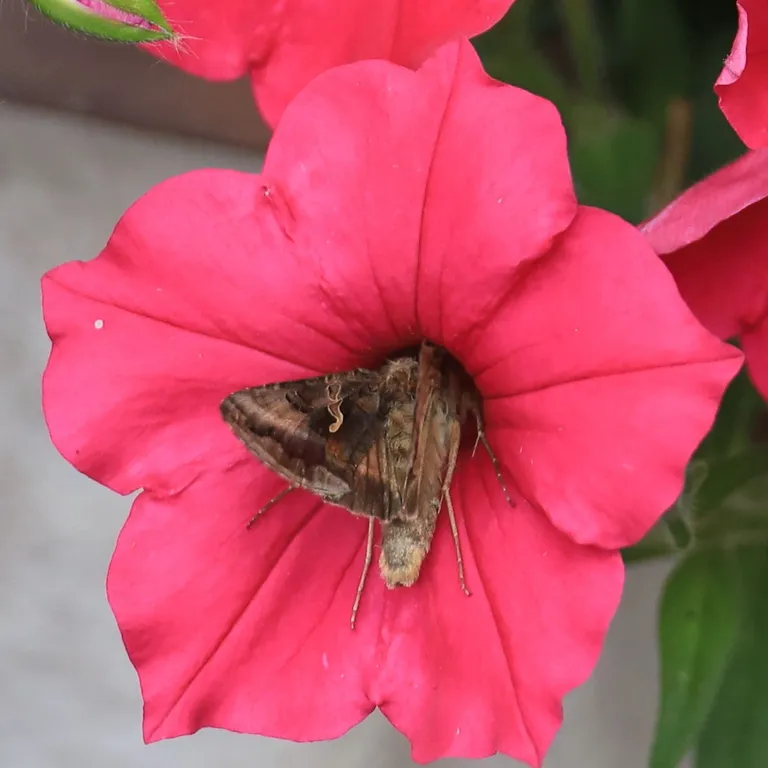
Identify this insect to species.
Autographa gamma
